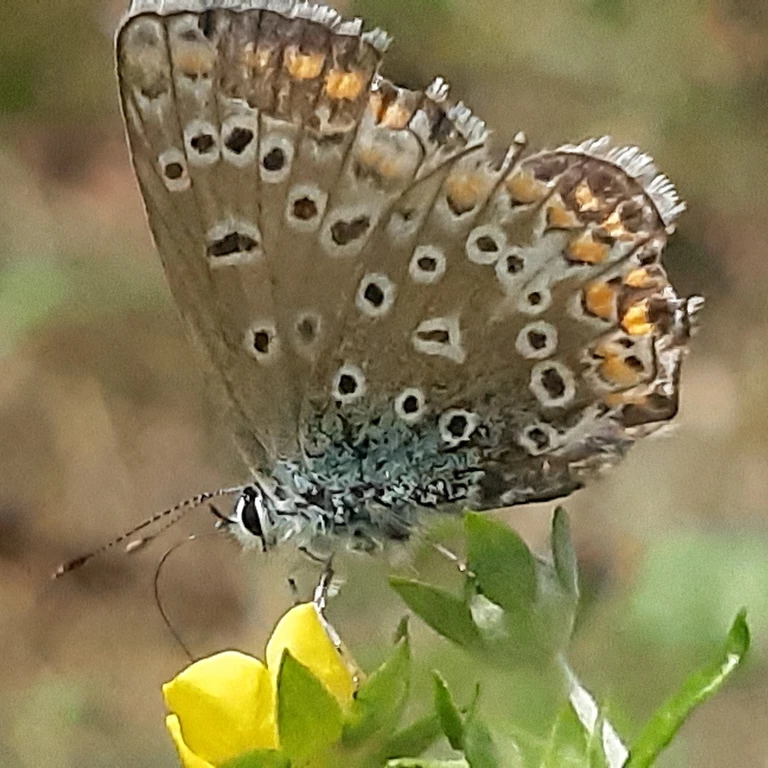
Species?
Polyommatus icarus
